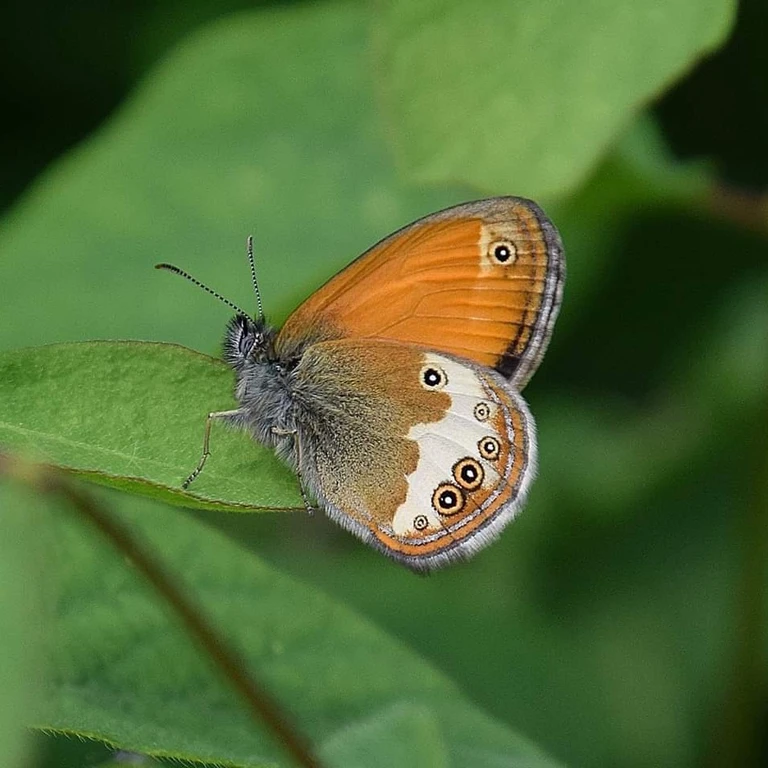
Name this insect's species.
Coenonympha arcania
